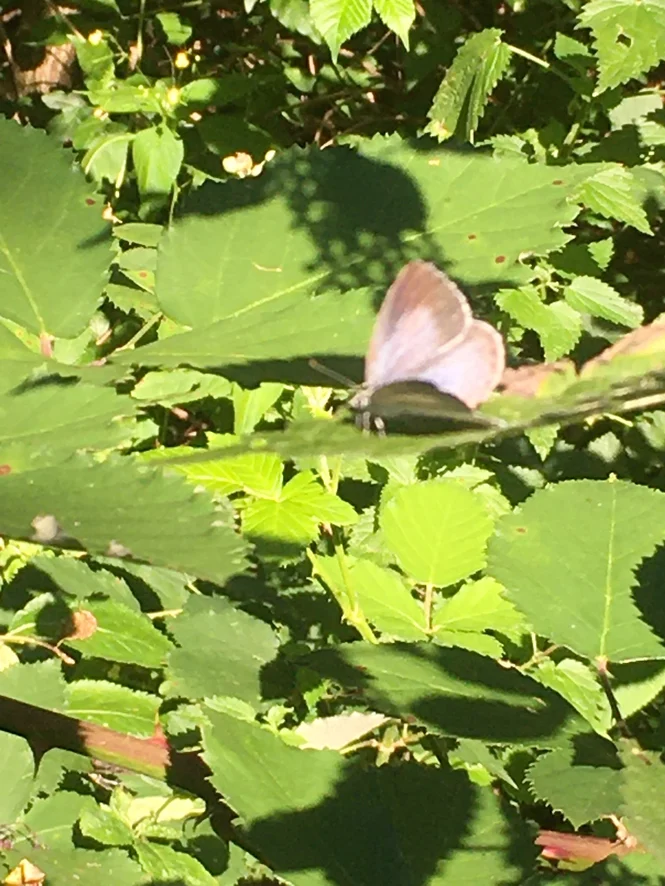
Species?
Celastrina argiolus
